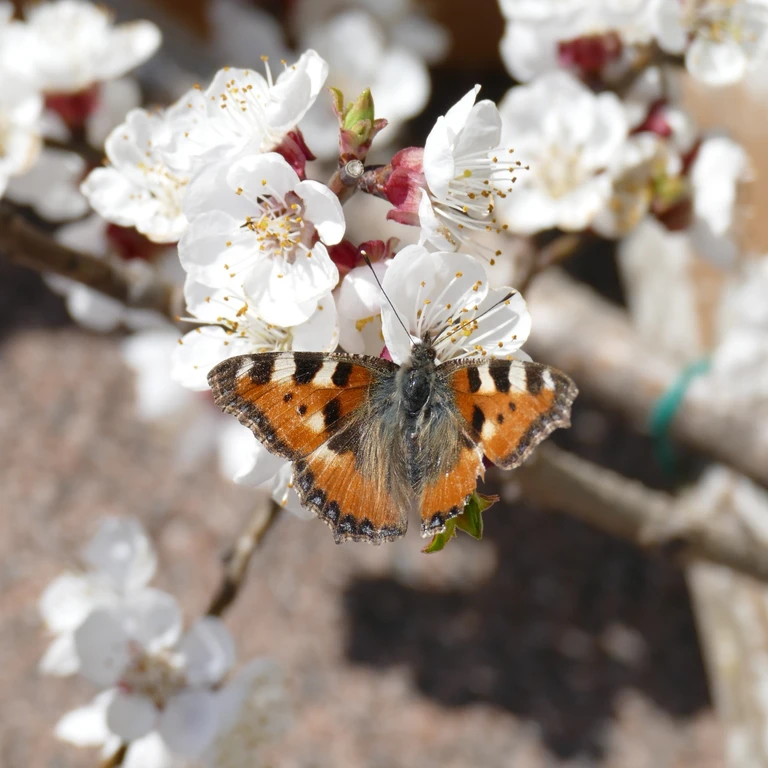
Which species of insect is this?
Aglais urticae
